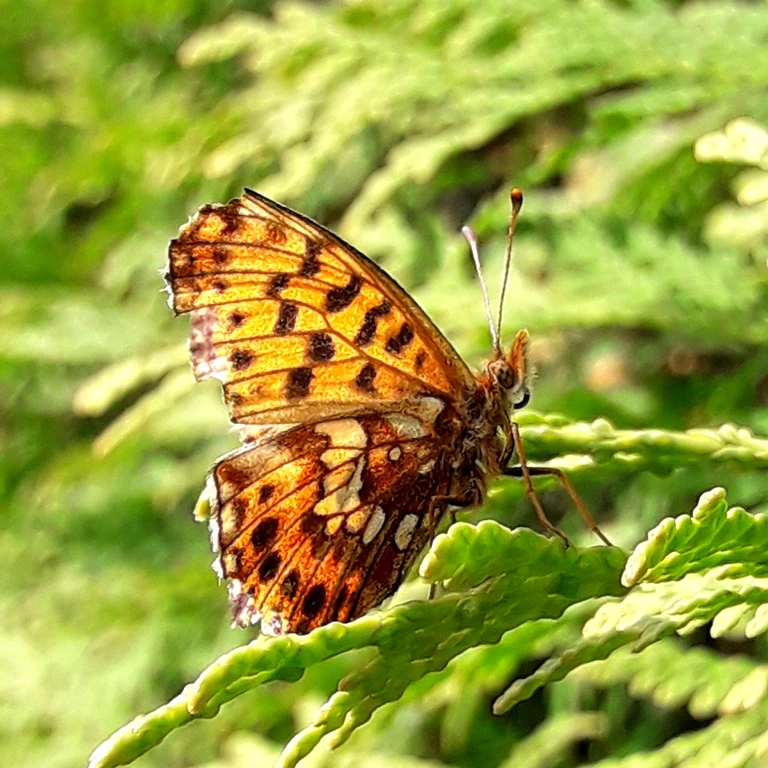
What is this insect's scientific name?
Boloria dia
